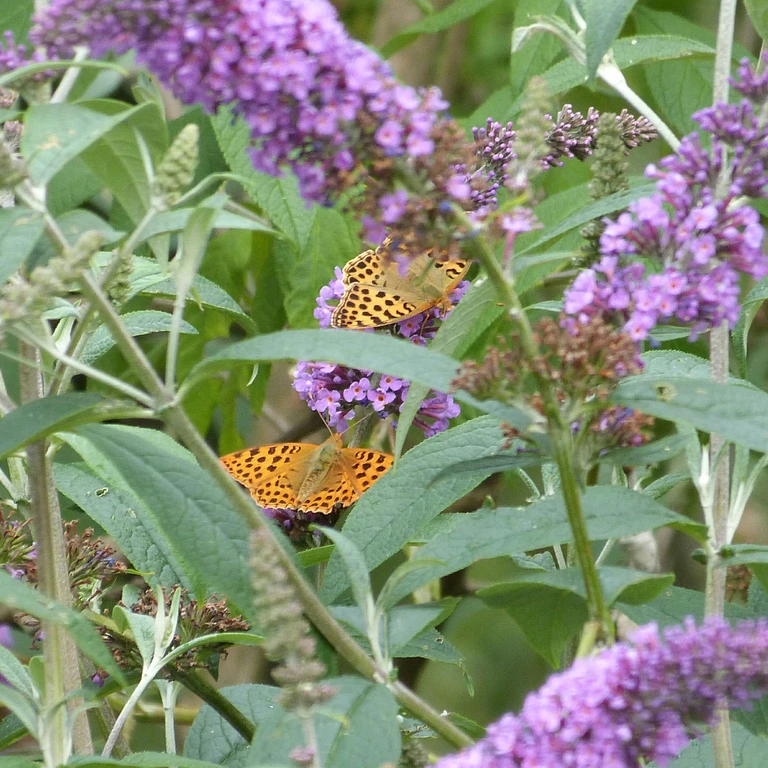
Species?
Issoria lathonia
